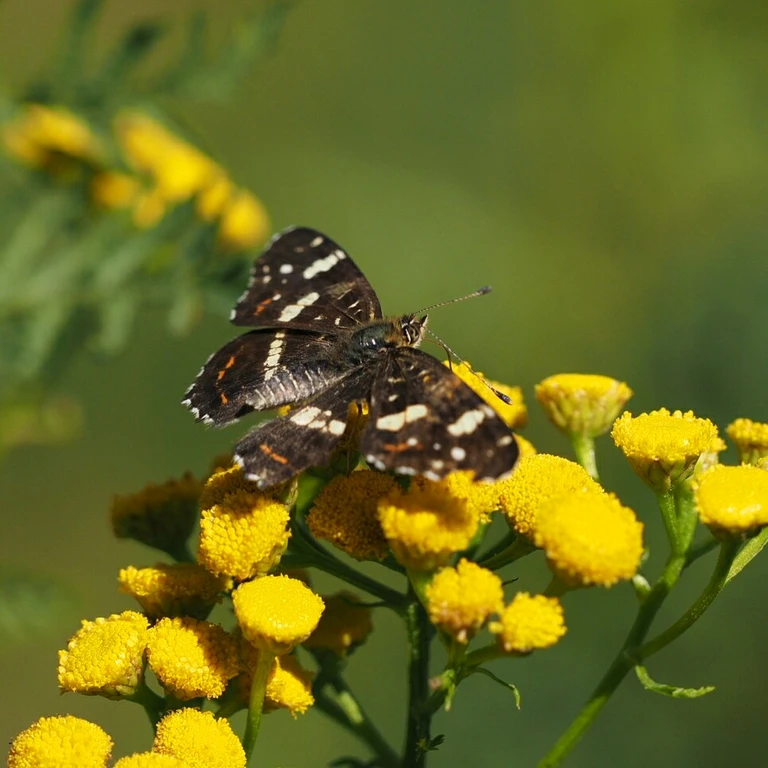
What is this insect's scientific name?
Araschnia levana
